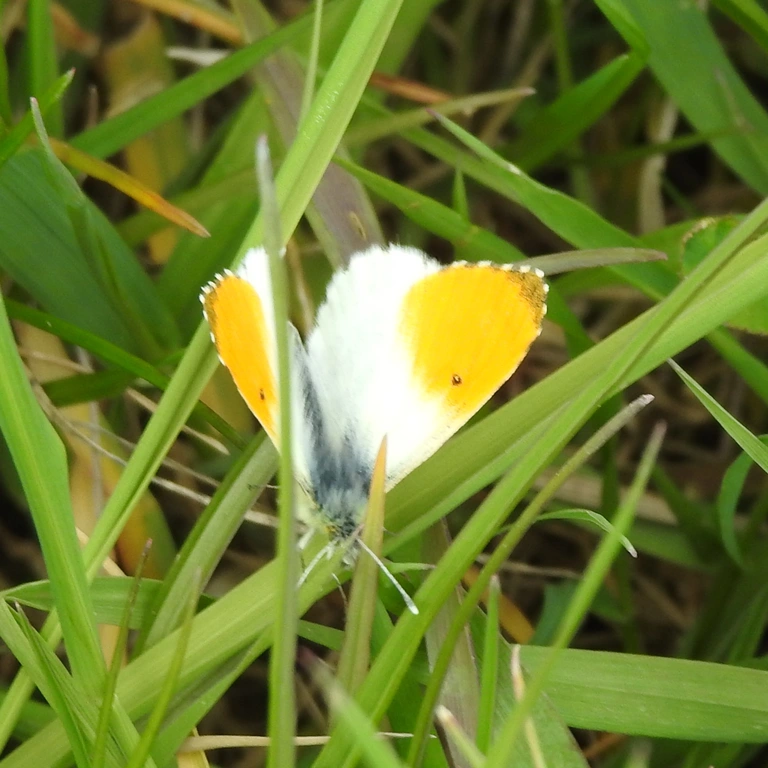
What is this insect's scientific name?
Anthocharis cardamines
